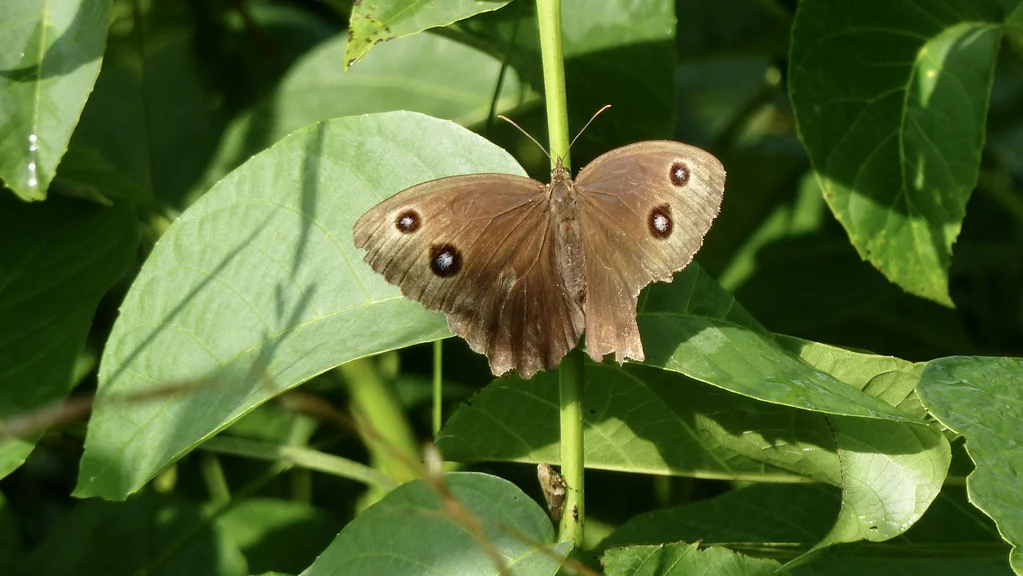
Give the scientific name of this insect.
Minois dryas
